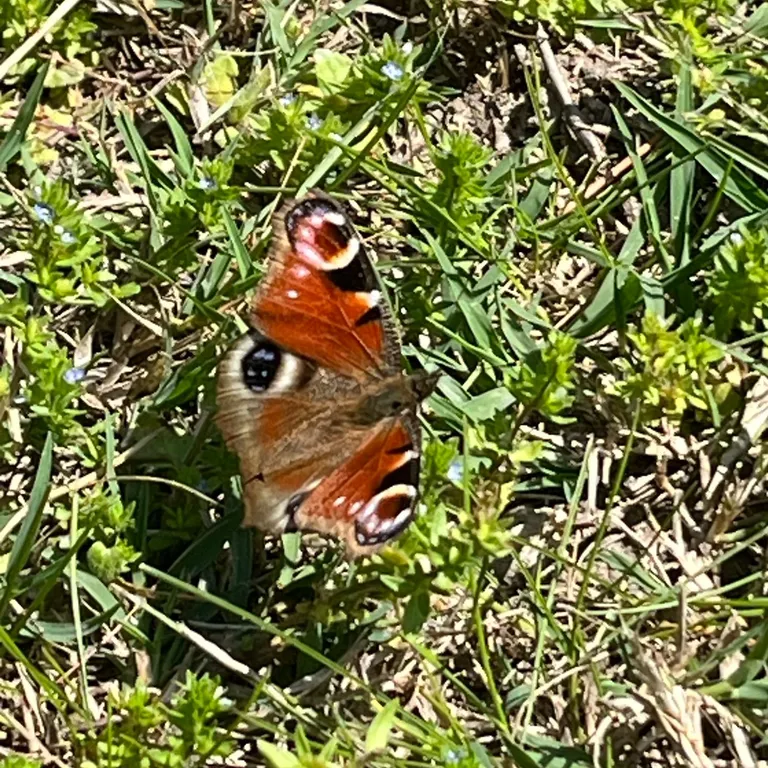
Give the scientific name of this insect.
Aglais io
